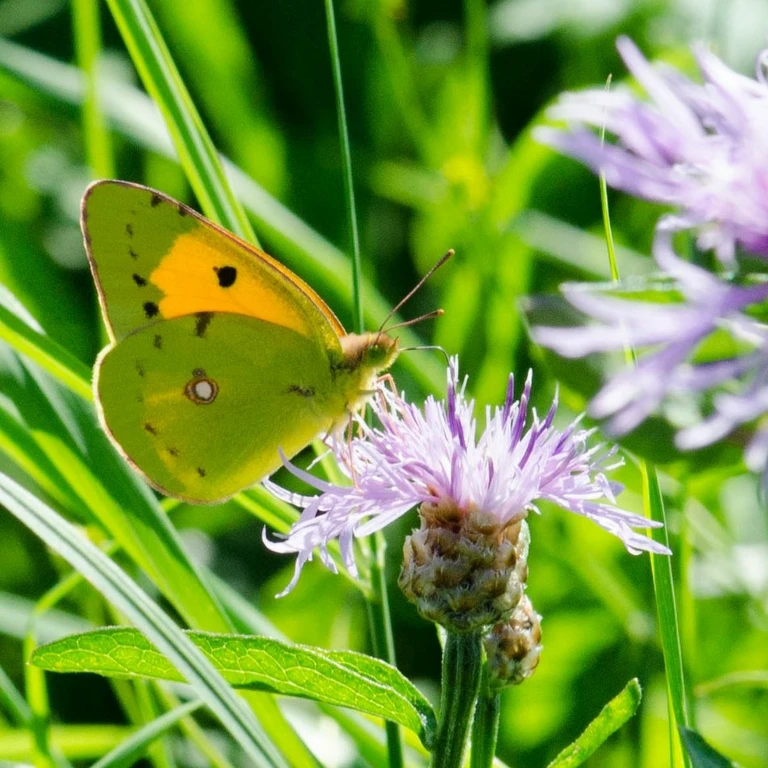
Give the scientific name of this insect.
Colias croceus
